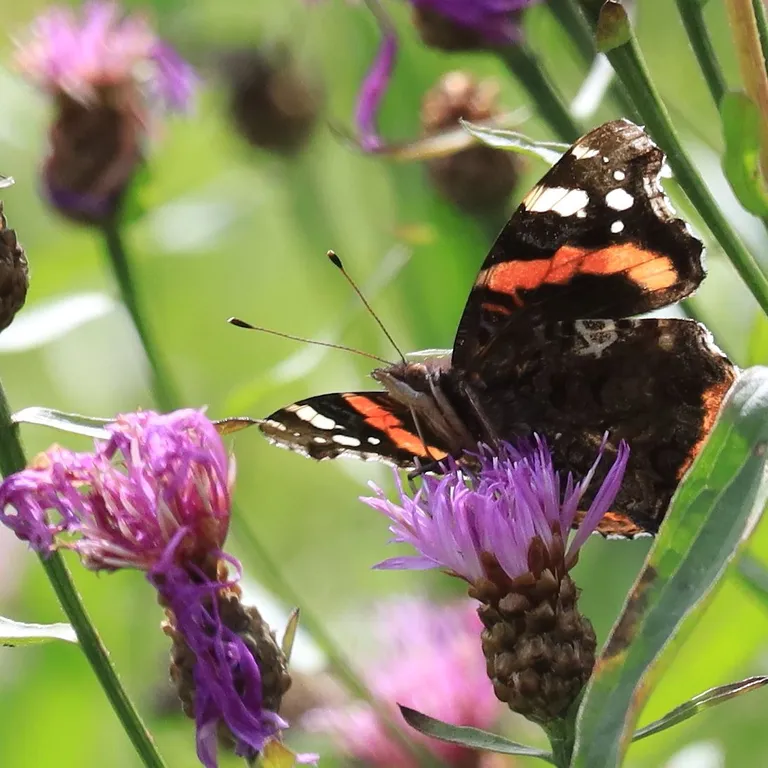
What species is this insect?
Vanessa atalanta
